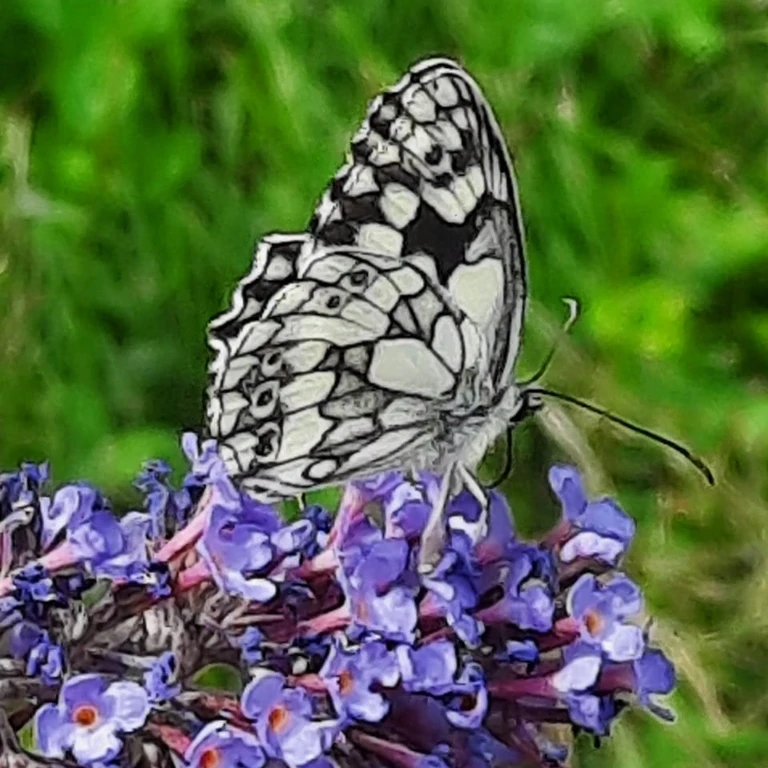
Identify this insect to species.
Melanargia galathea
